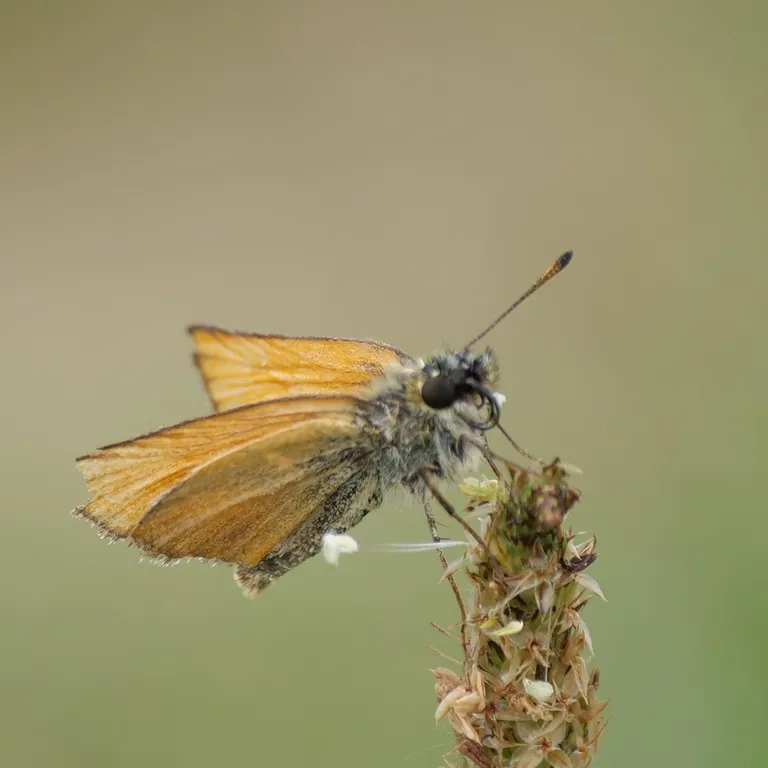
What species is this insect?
Thymelicus lineola
